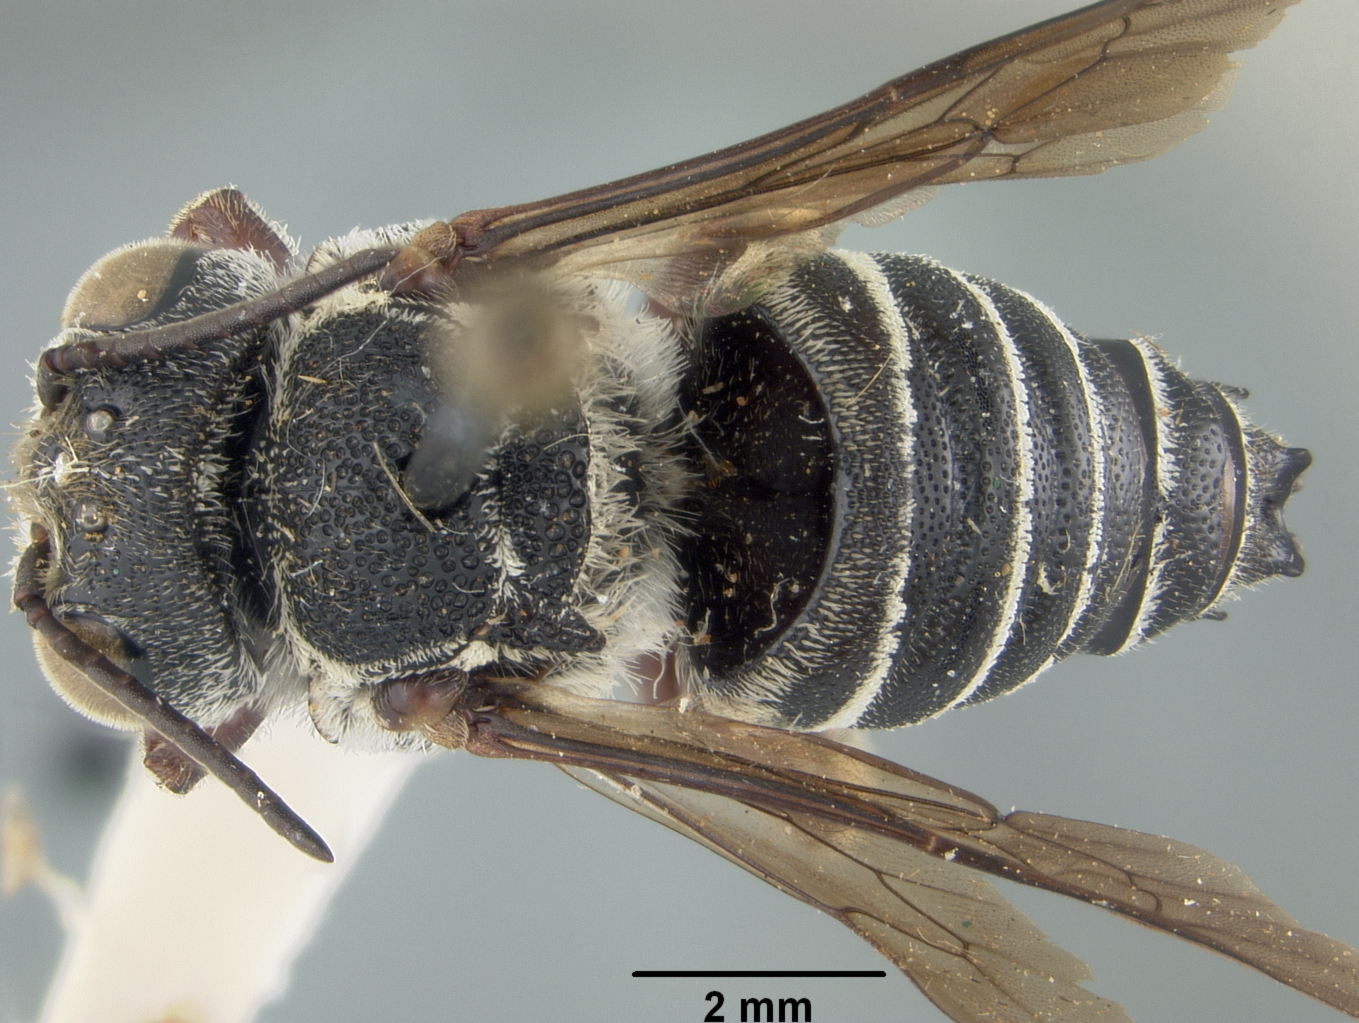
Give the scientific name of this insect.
Coelioxys boharti
